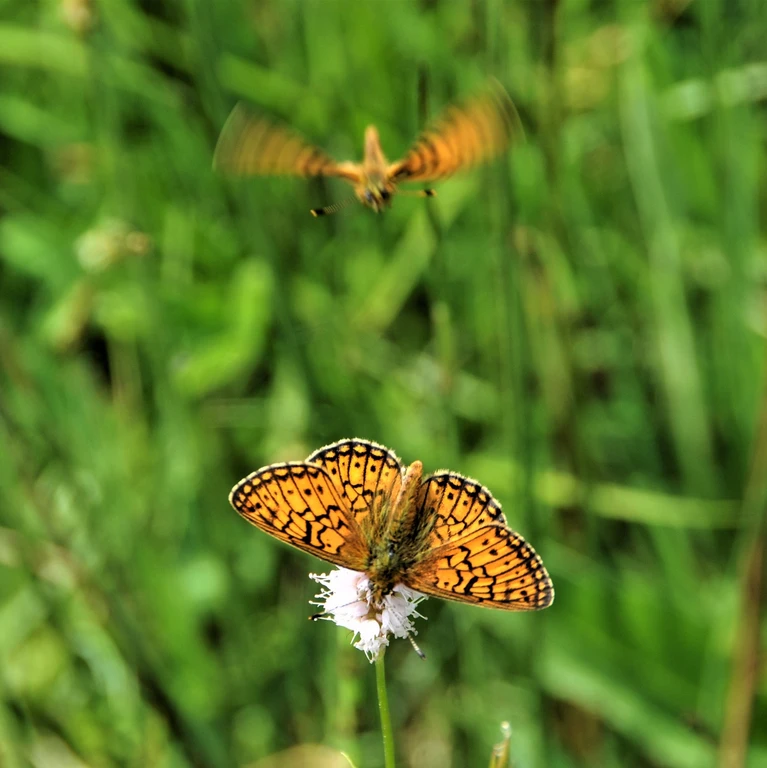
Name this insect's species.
Boloria eunomia
